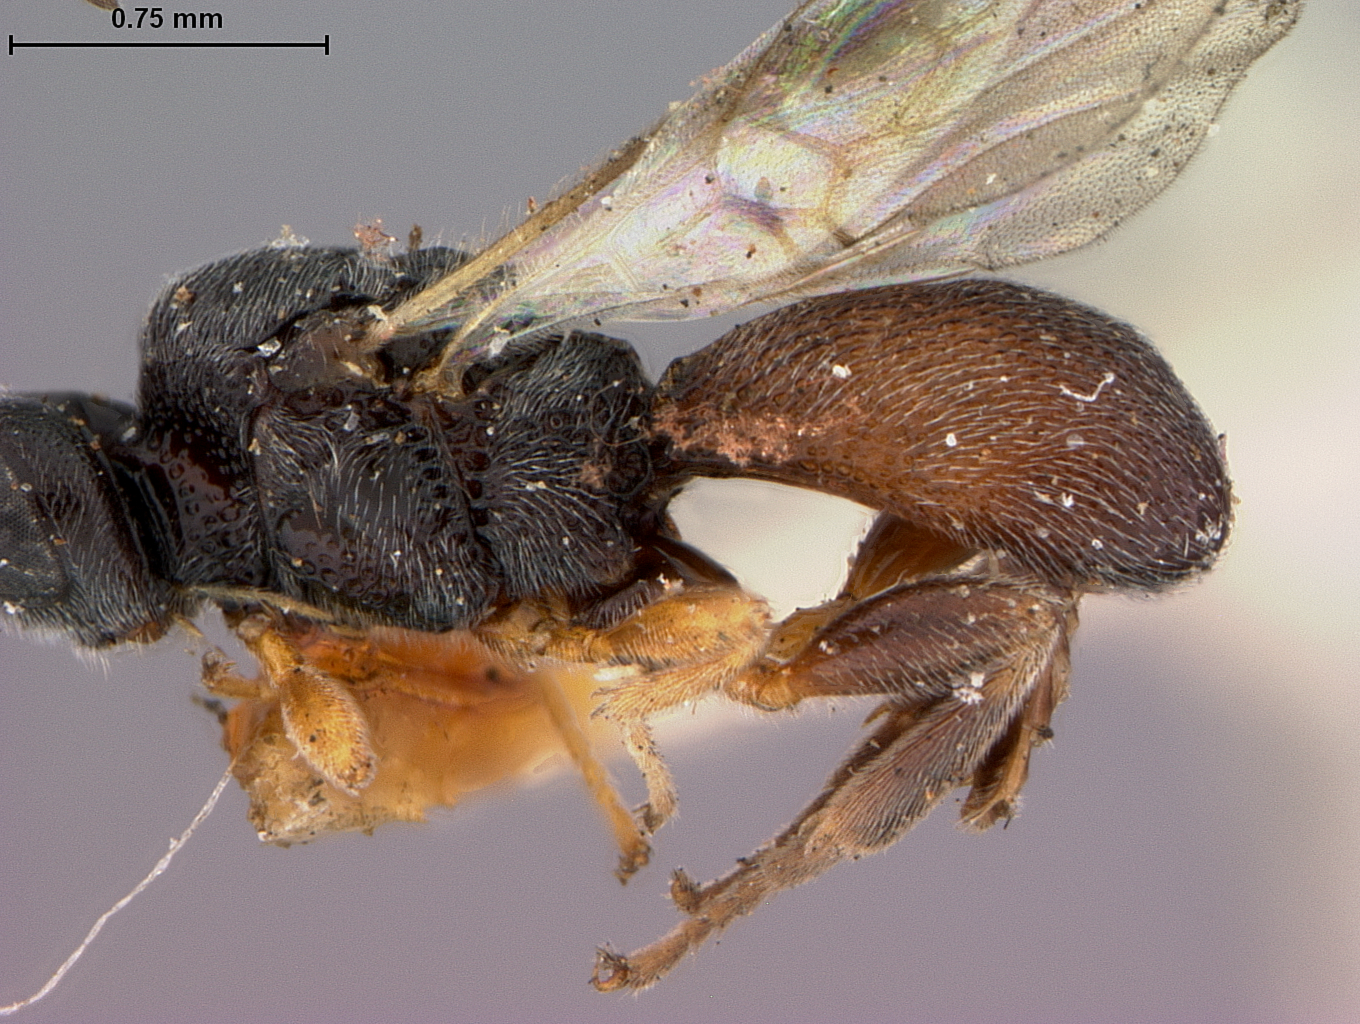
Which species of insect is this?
Urosigalphus otidocephali
